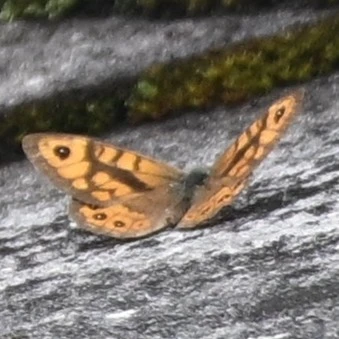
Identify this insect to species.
Lasiommata megera (also Pararge megera)
